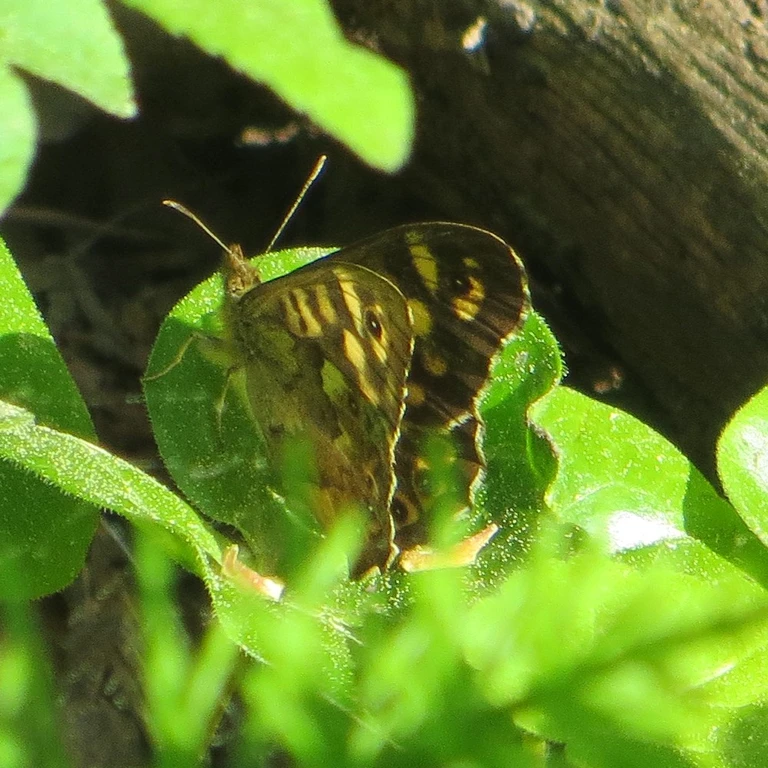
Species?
Pararge aegeria
